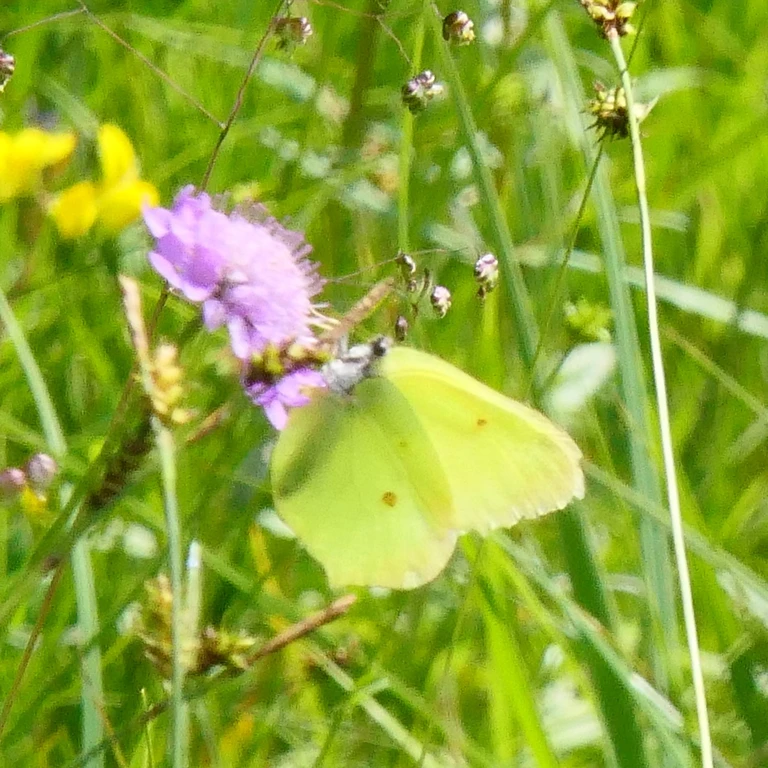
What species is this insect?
Gonepteryx rhamni
